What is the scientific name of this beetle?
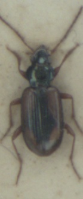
Bembidion maritimum
